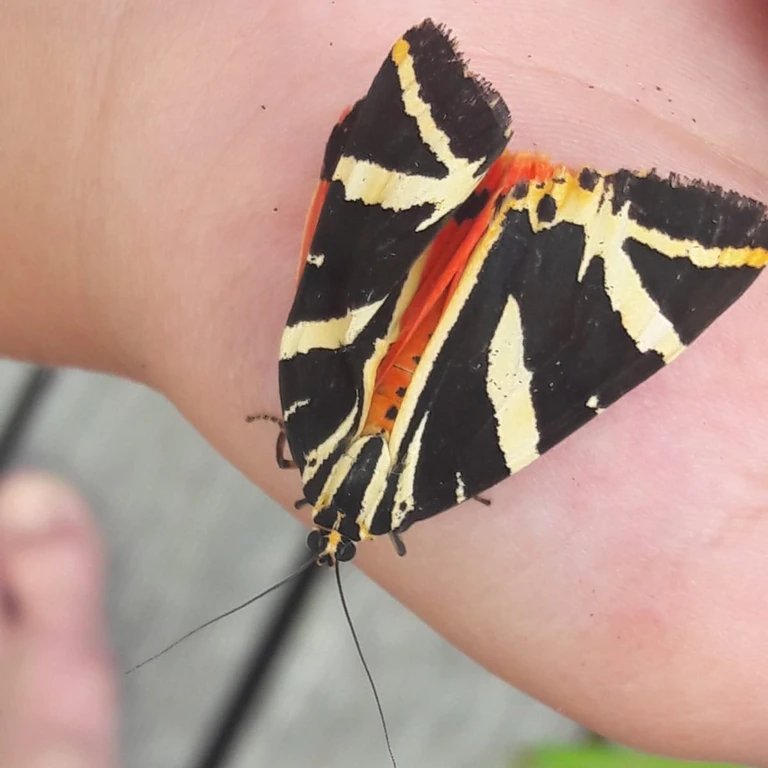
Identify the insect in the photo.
Euplagia quadripunctaria
